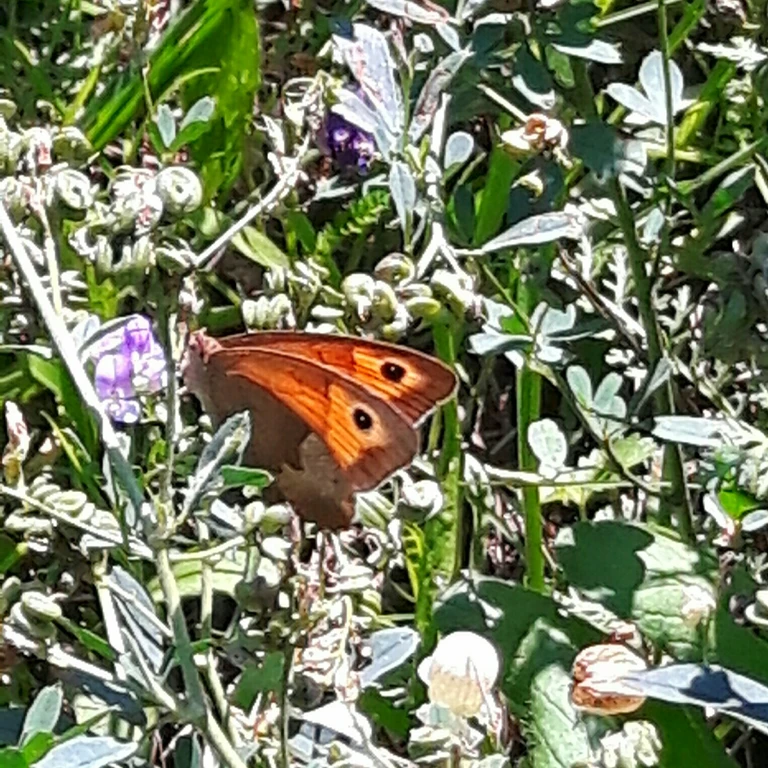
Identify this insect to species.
Maniola jurtina
